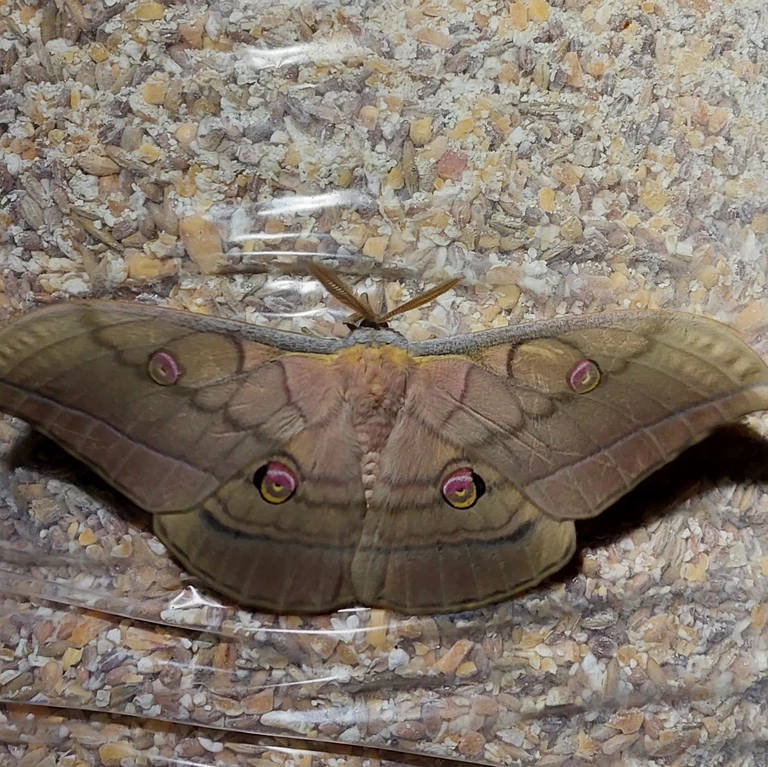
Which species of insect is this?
Antheraea yamamai
